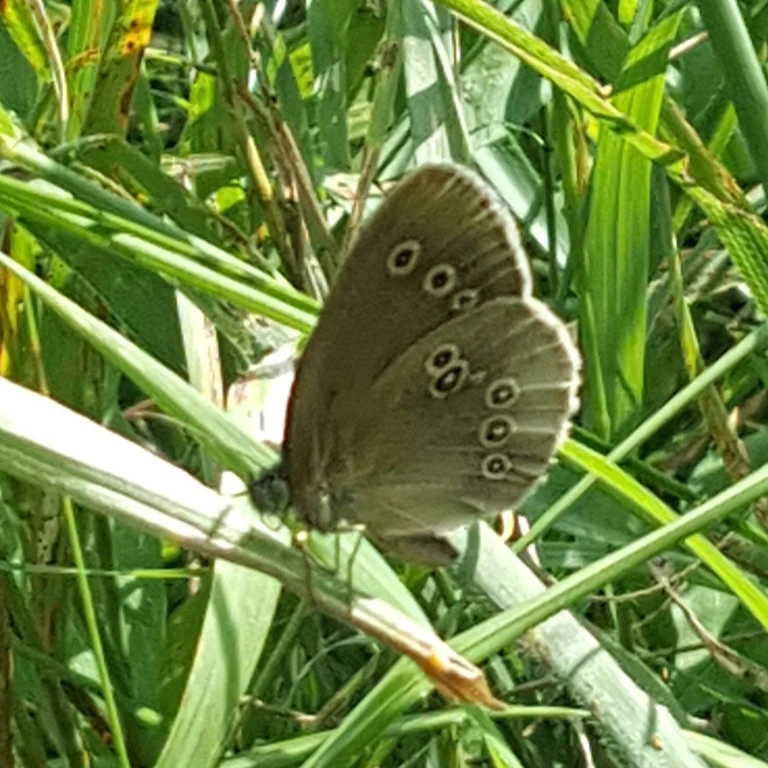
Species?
Aphantopus hyperantus
